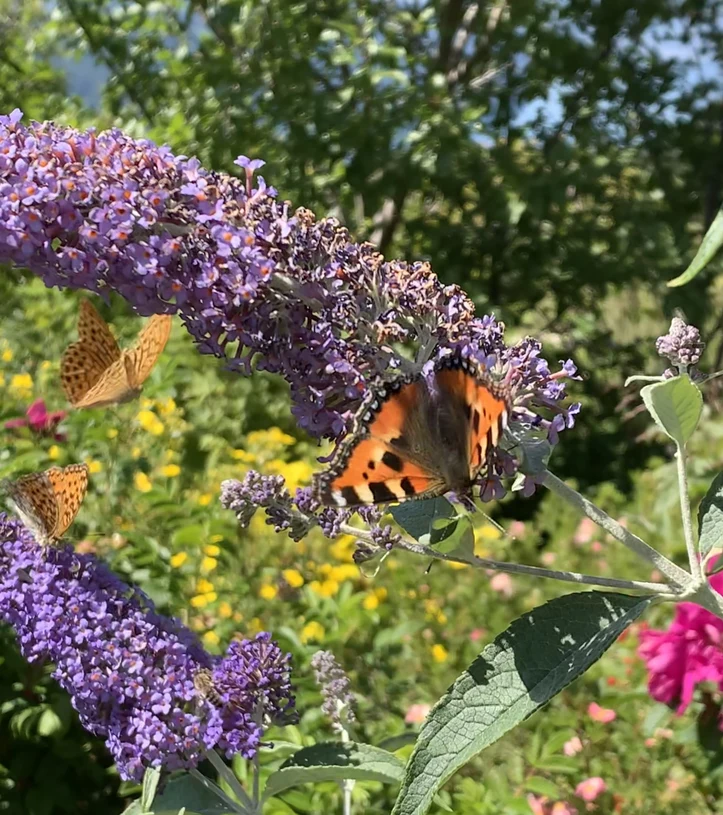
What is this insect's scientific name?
Aglais urticae
